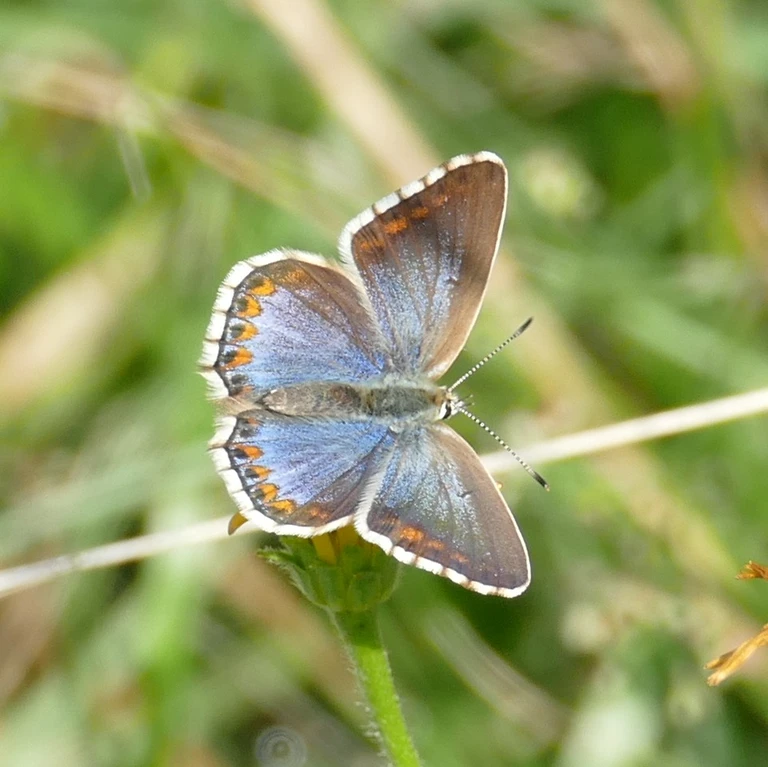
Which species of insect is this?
Lysandra bellargus
